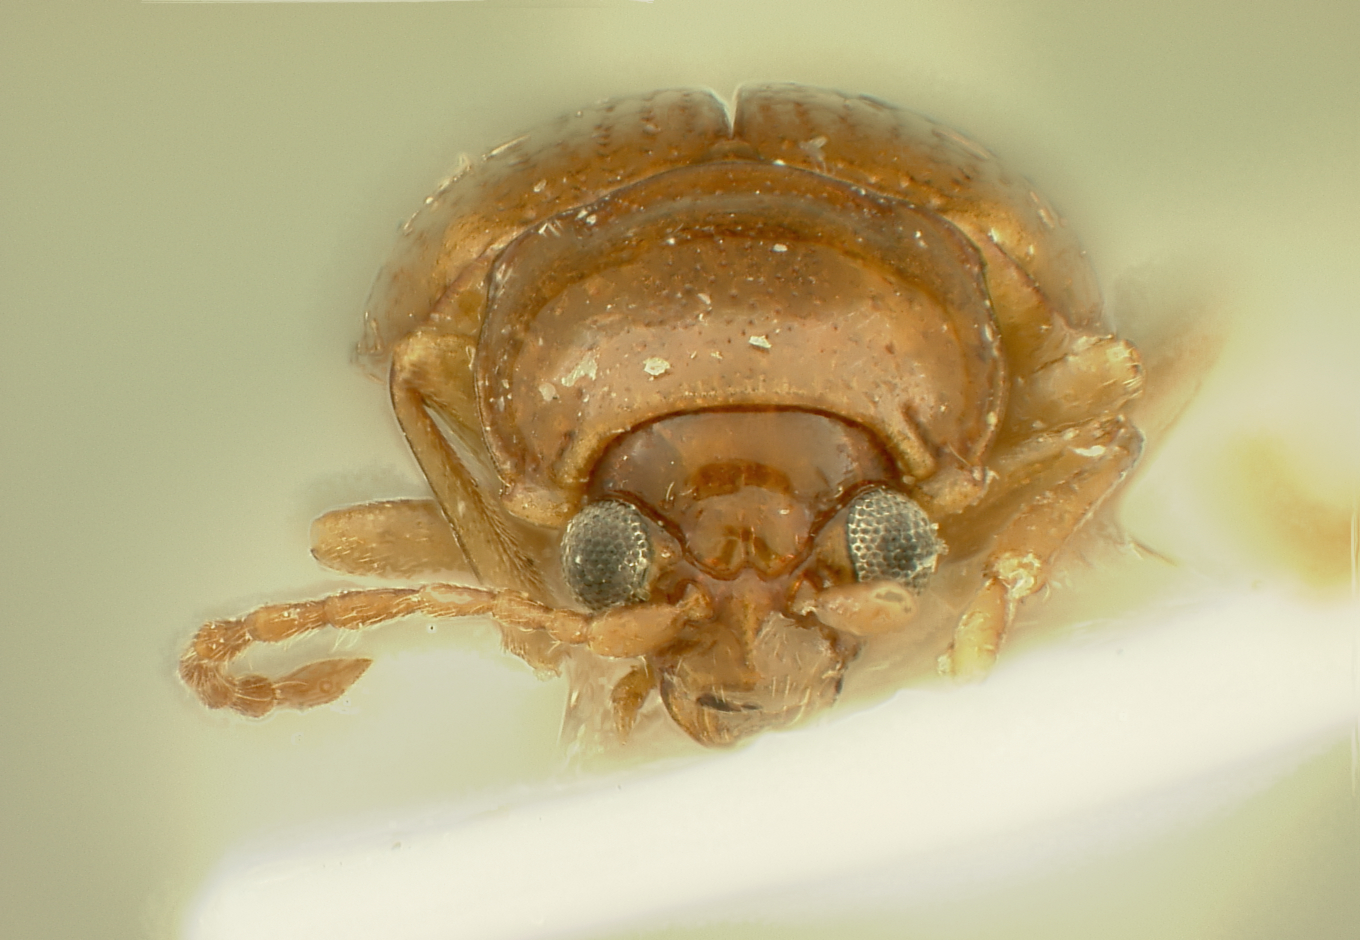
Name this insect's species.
Neocrepidodera konstantinovi
